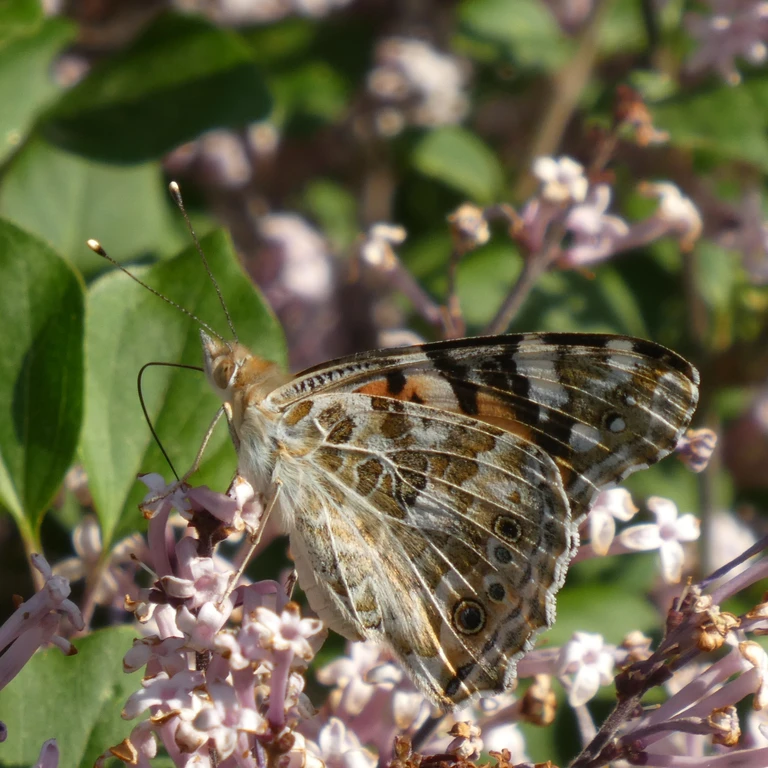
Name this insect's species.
Vanessa cardui
